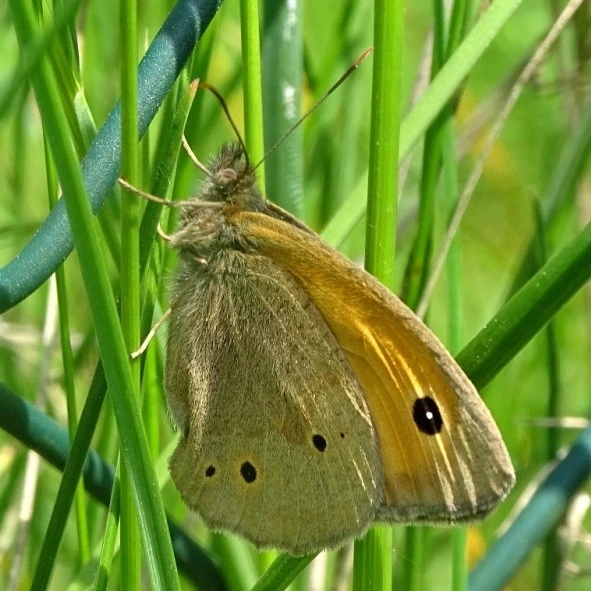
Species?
Maniola jurtina
